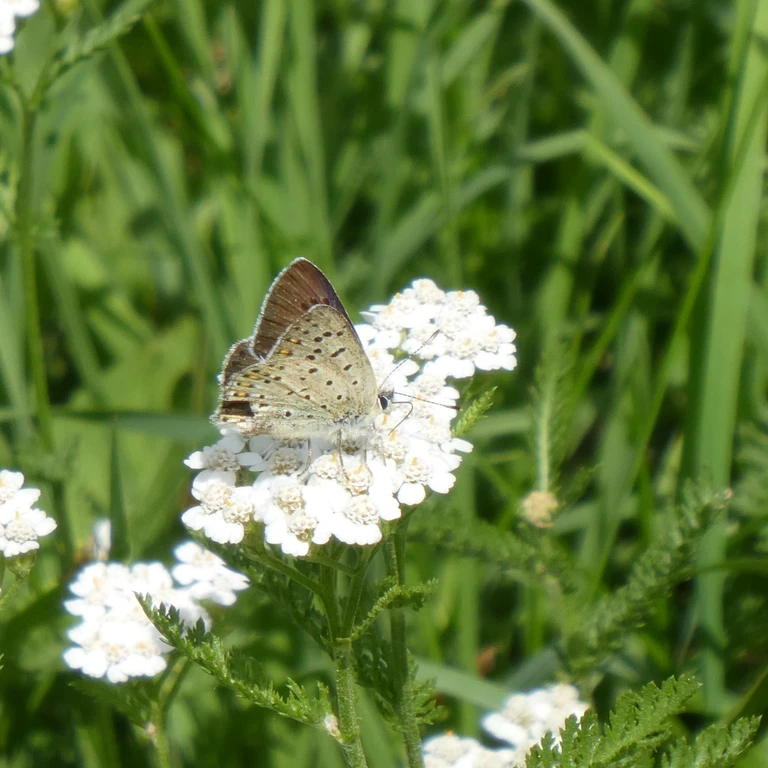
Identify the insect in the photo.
Lycaena tityrus (also Loweia tityrus)
